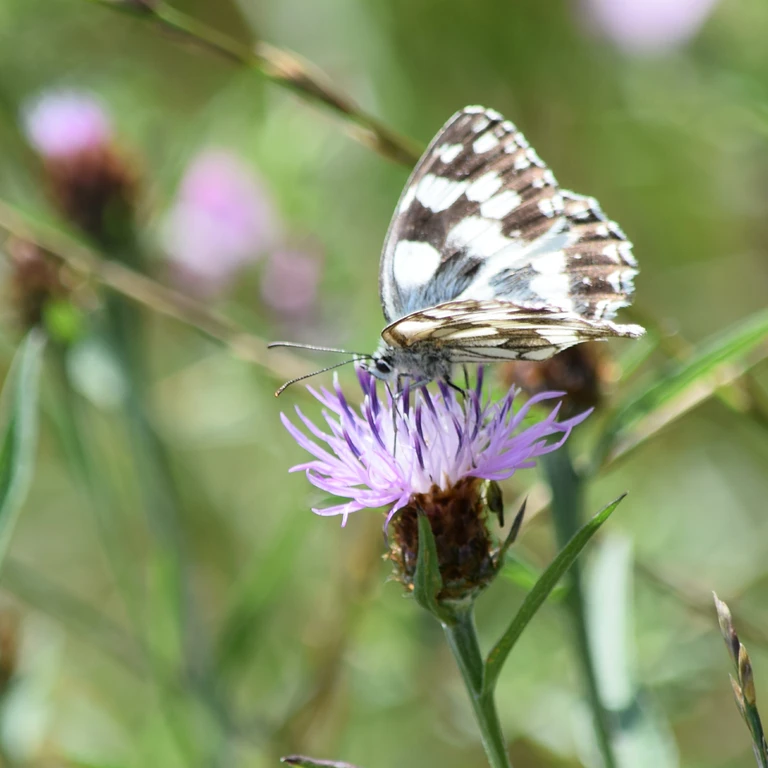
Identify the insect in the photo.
Melanargia galathea
